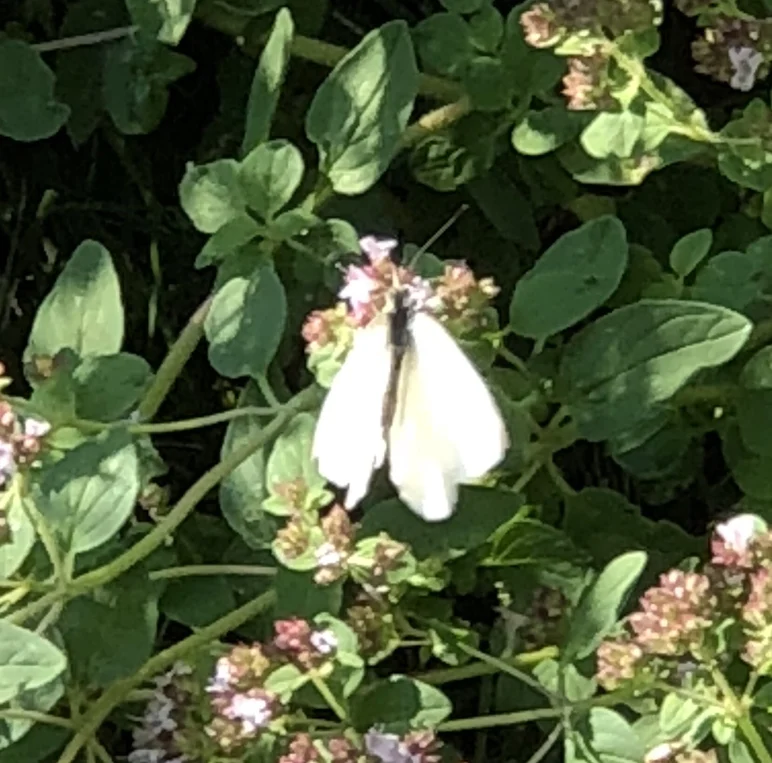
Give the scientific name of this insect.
Pieris rapae
